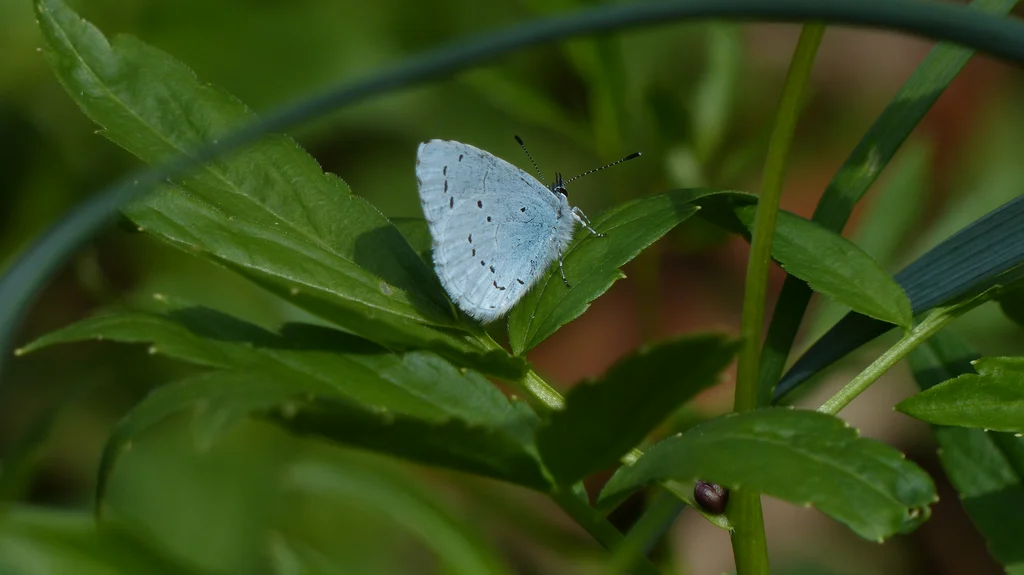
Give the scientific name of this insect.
Celastrina argiolus
